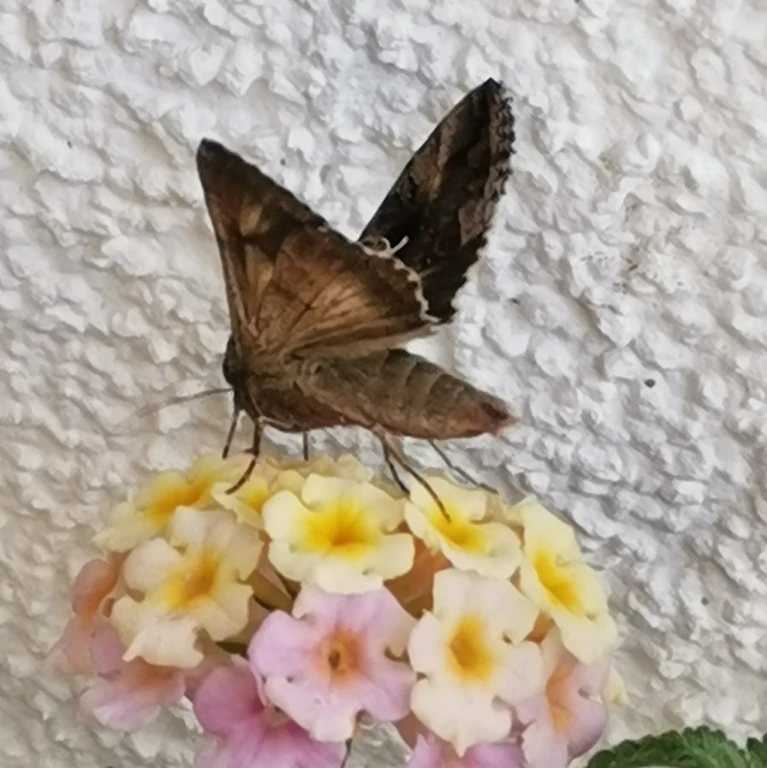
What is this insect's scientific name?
Autographa gamma
